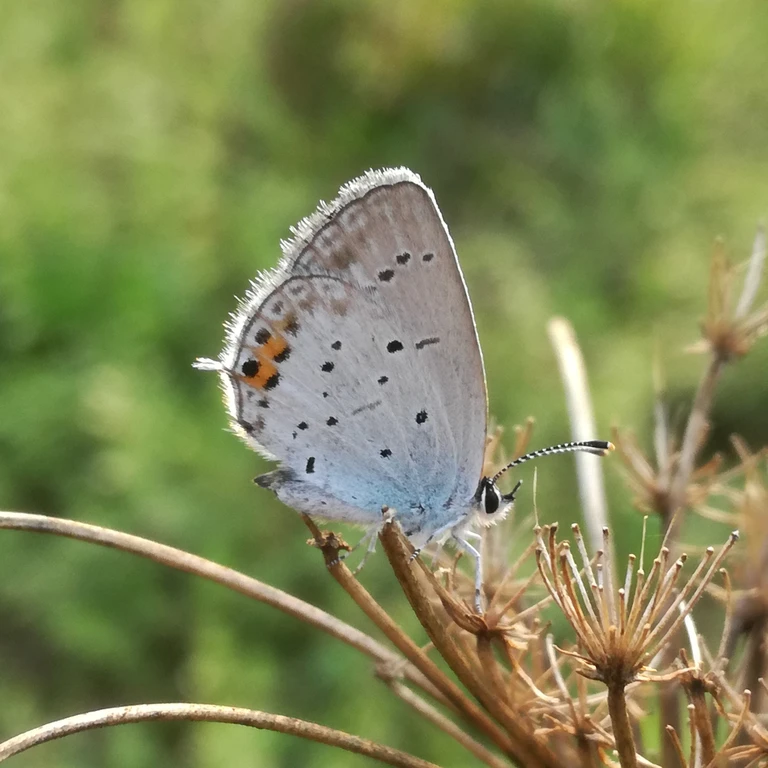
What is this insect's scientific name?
Cupido argiades (also Elkalyce argiades)
